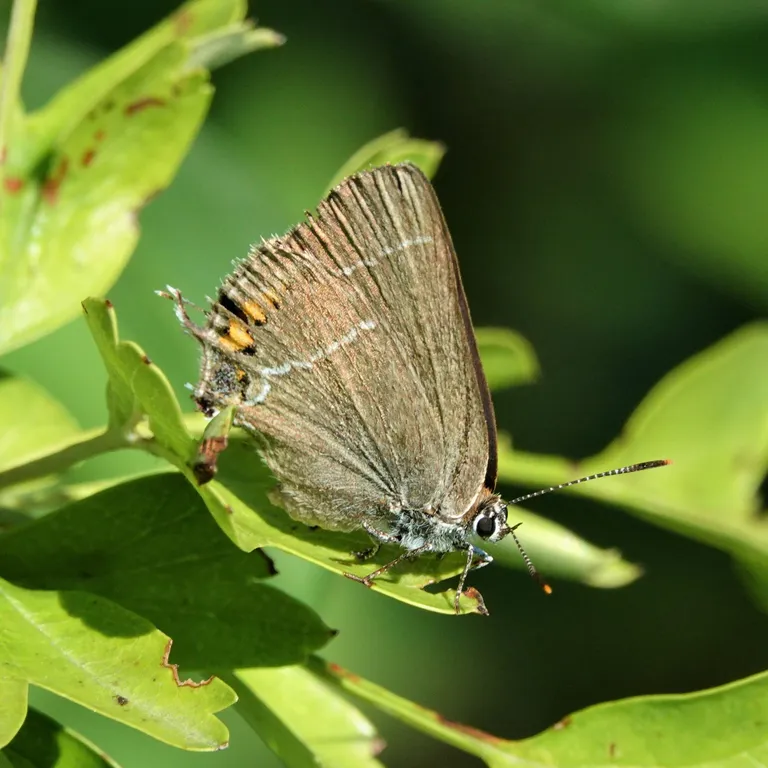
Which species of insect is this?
Satyrium spini (also Tuttiola spini)
